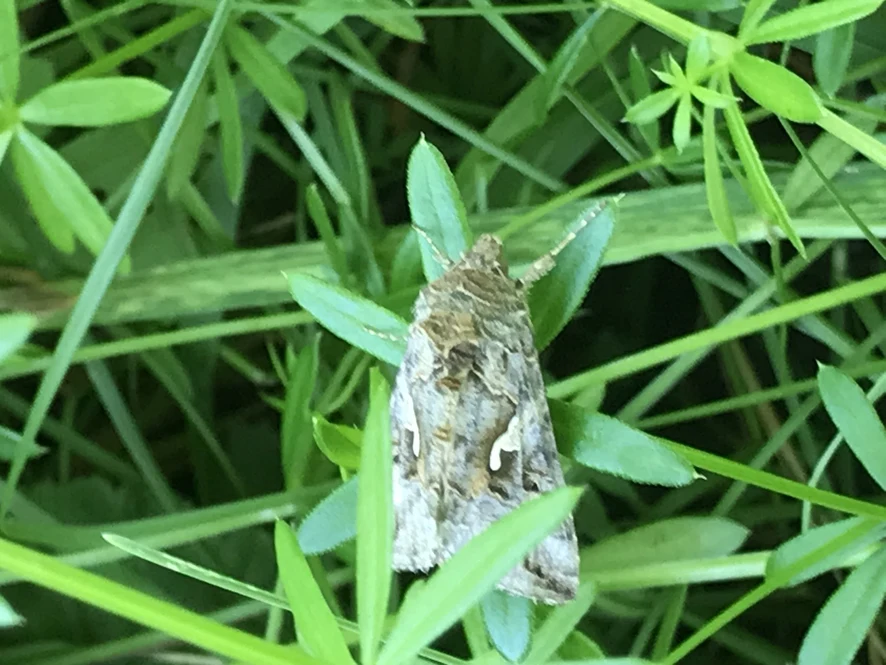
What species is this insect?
Autographa gamma
